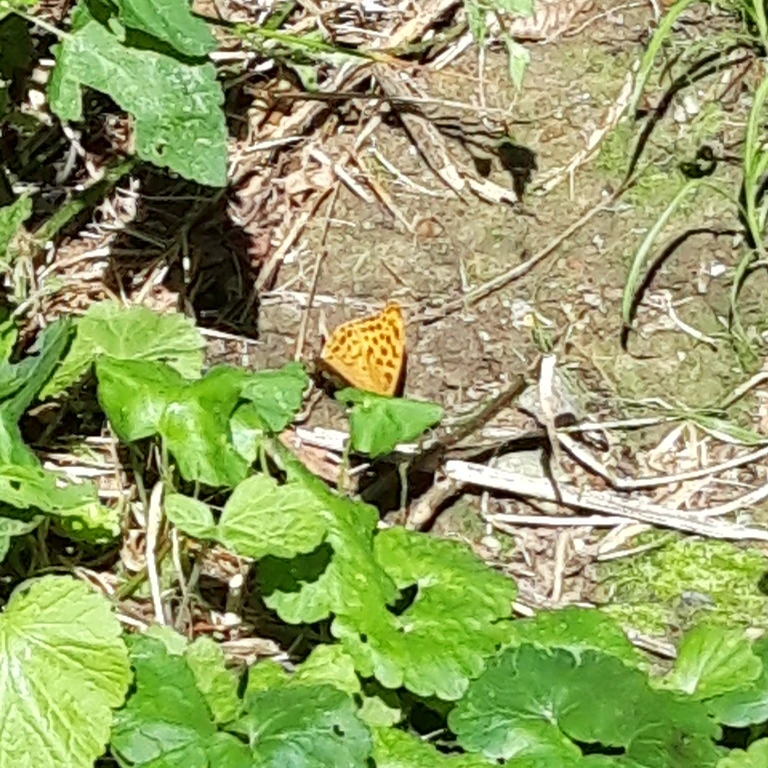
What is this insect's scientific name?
Argynnis paphia
